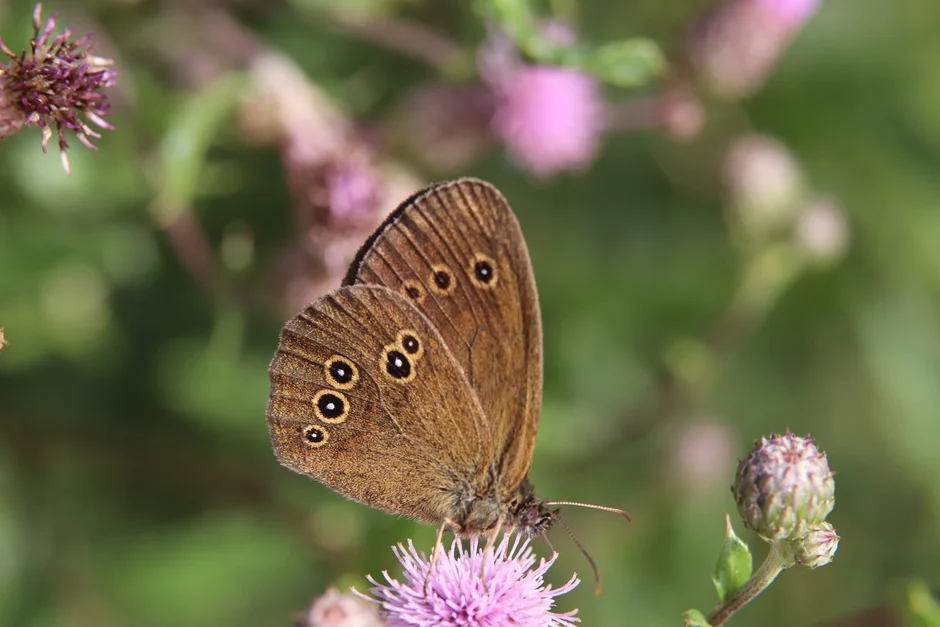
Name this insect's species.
Aphantopus hyperantus
